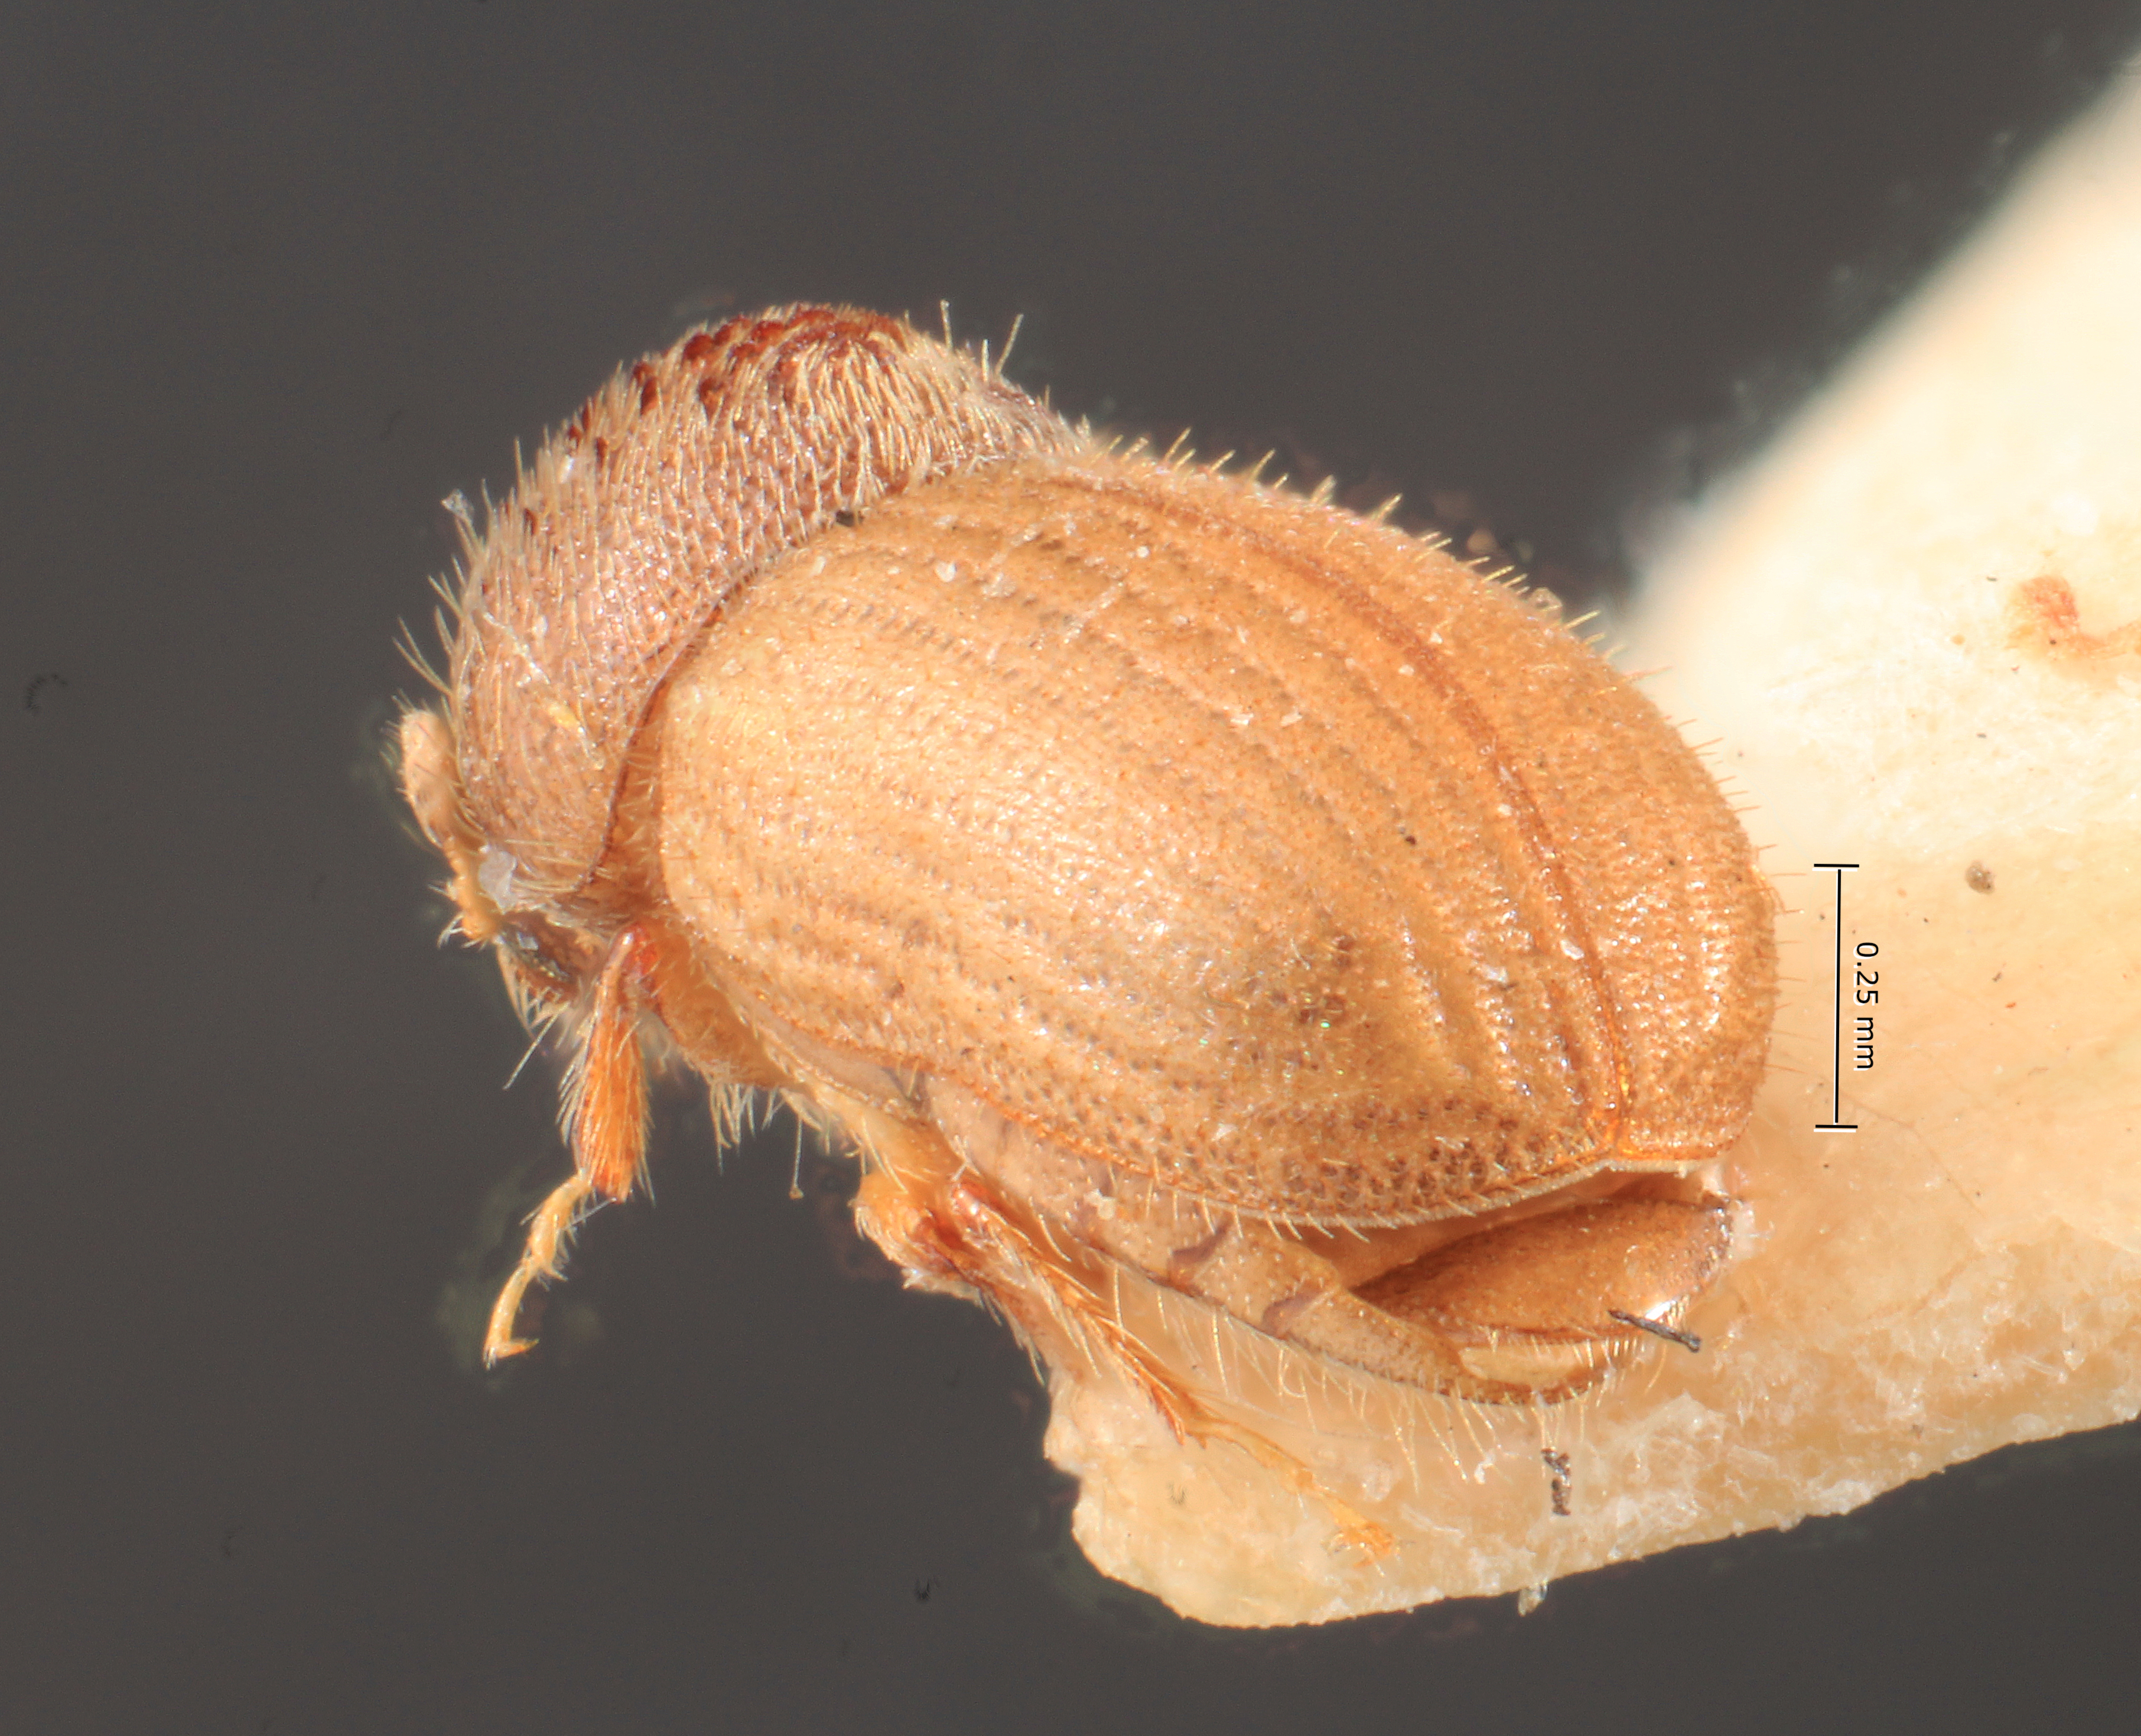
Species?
Cryphalus latus
